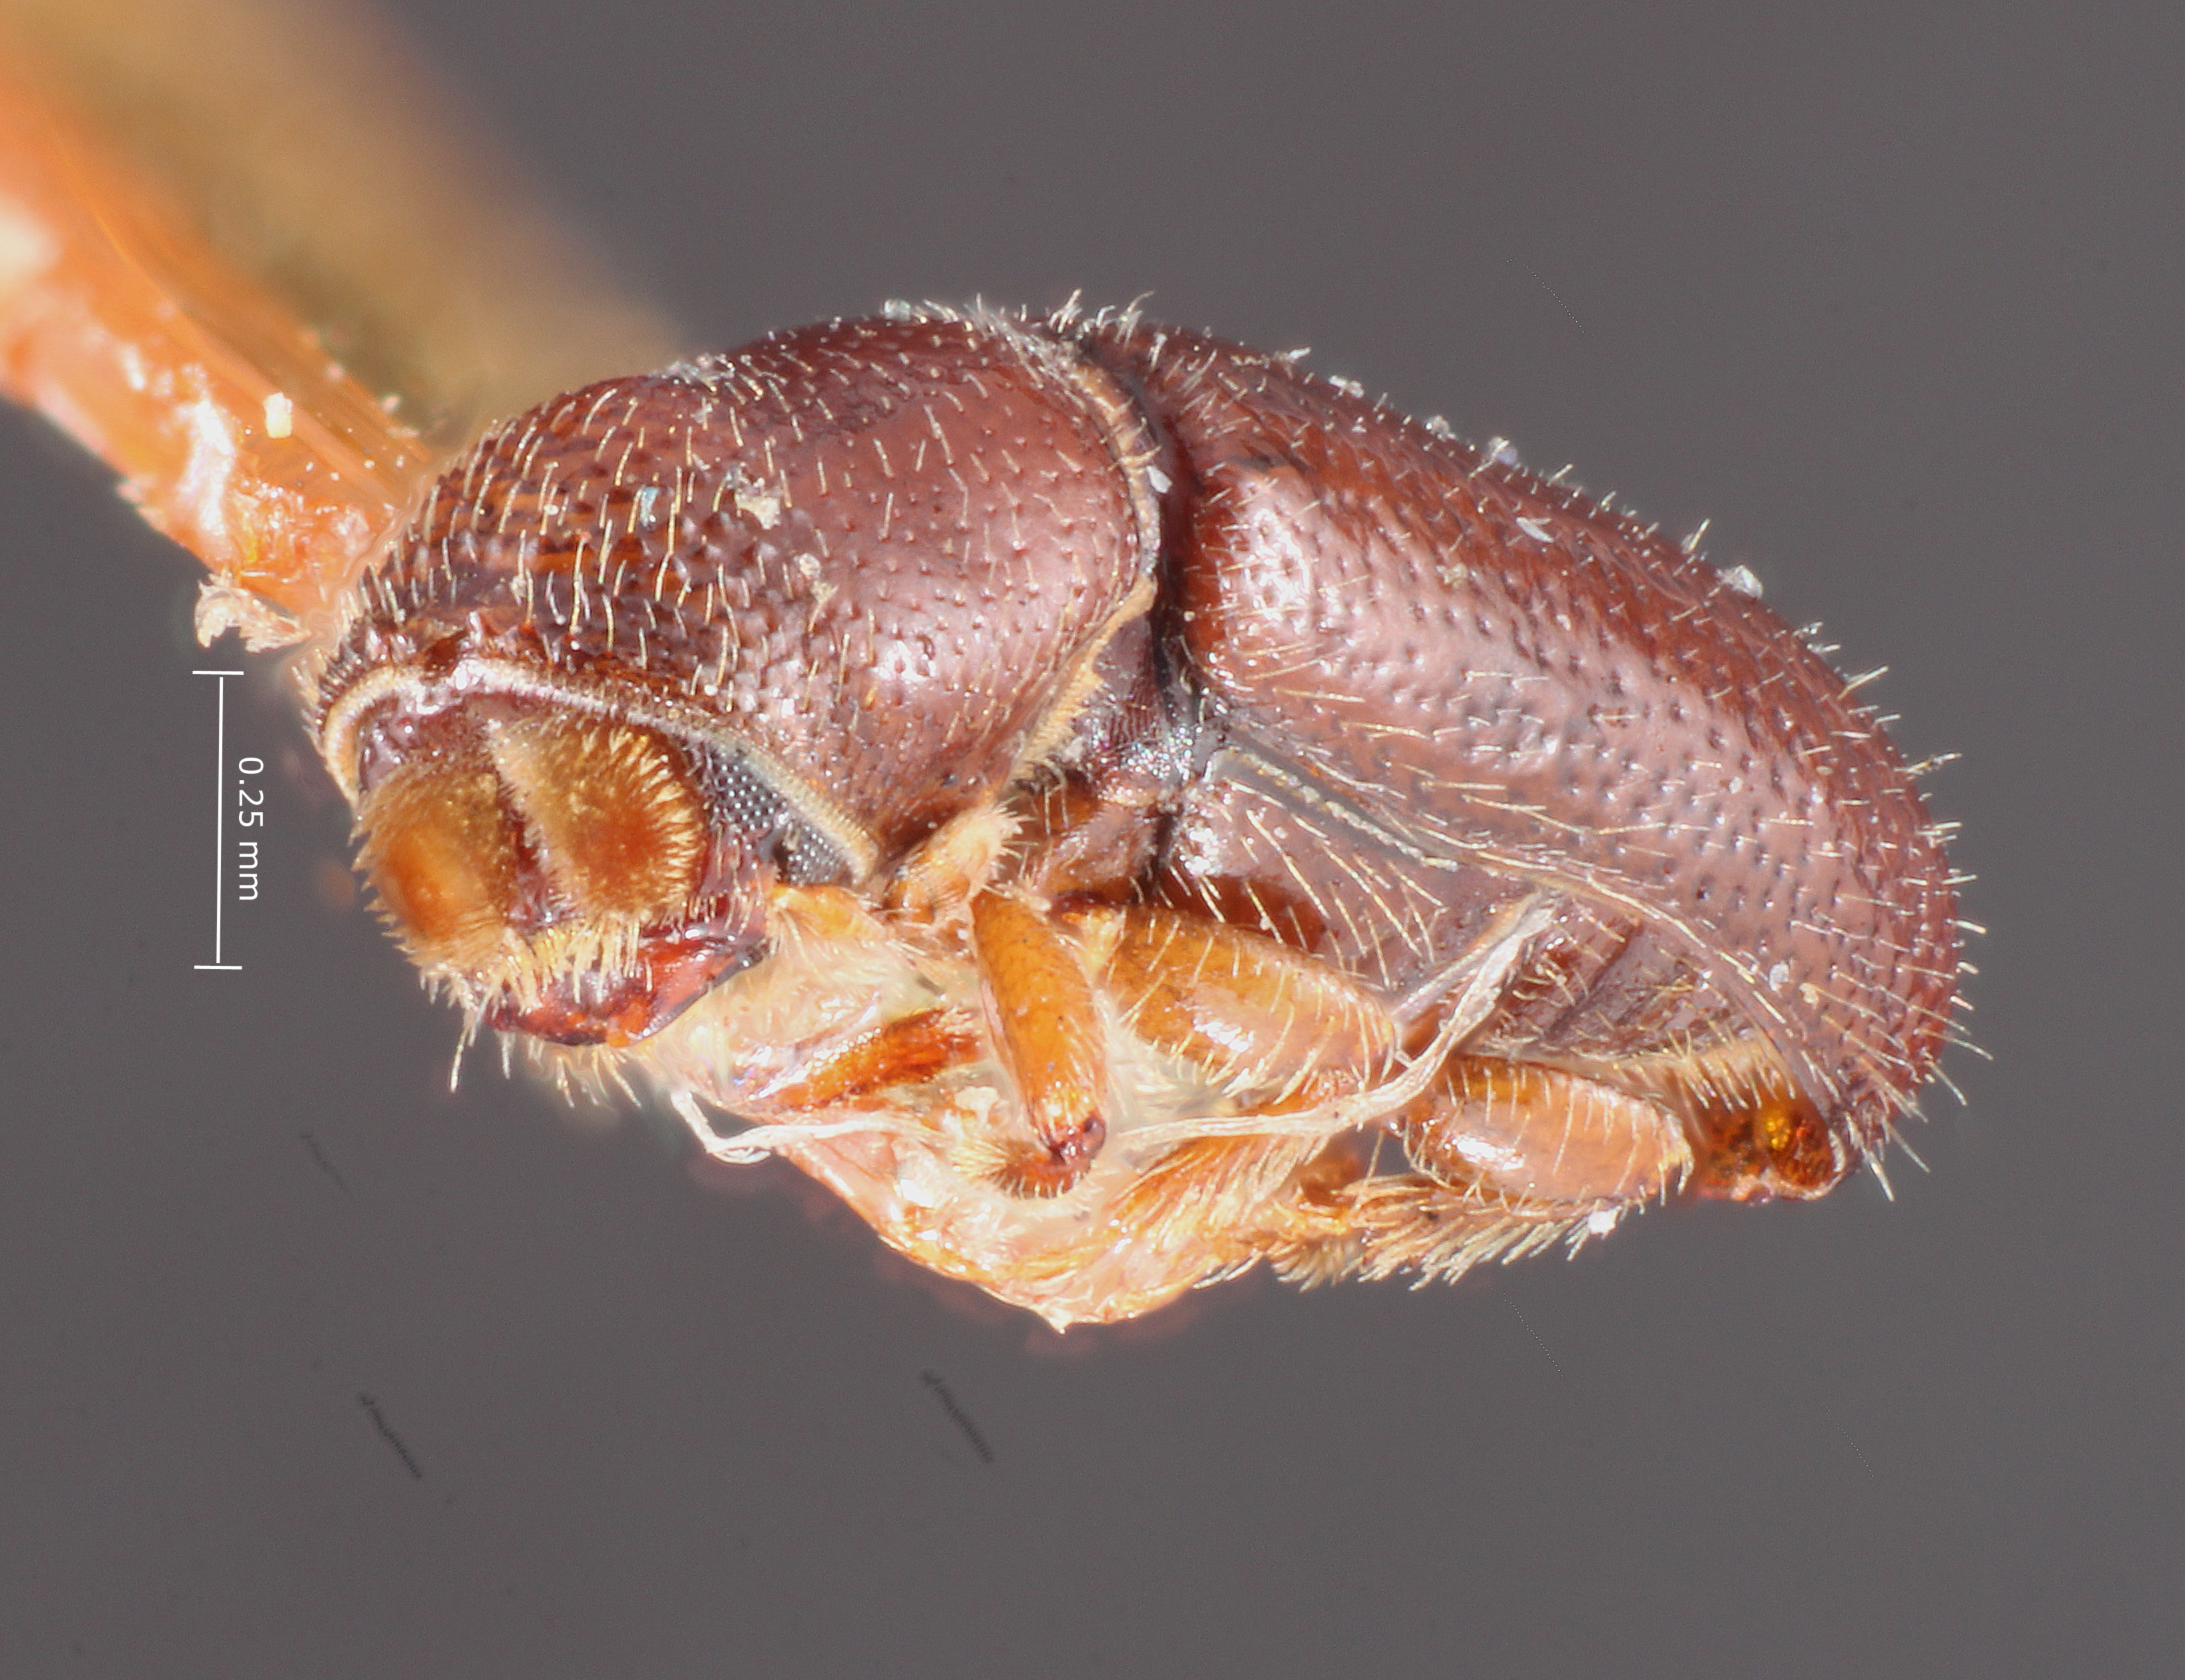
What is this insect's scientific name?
Pityophthorus briscoei
